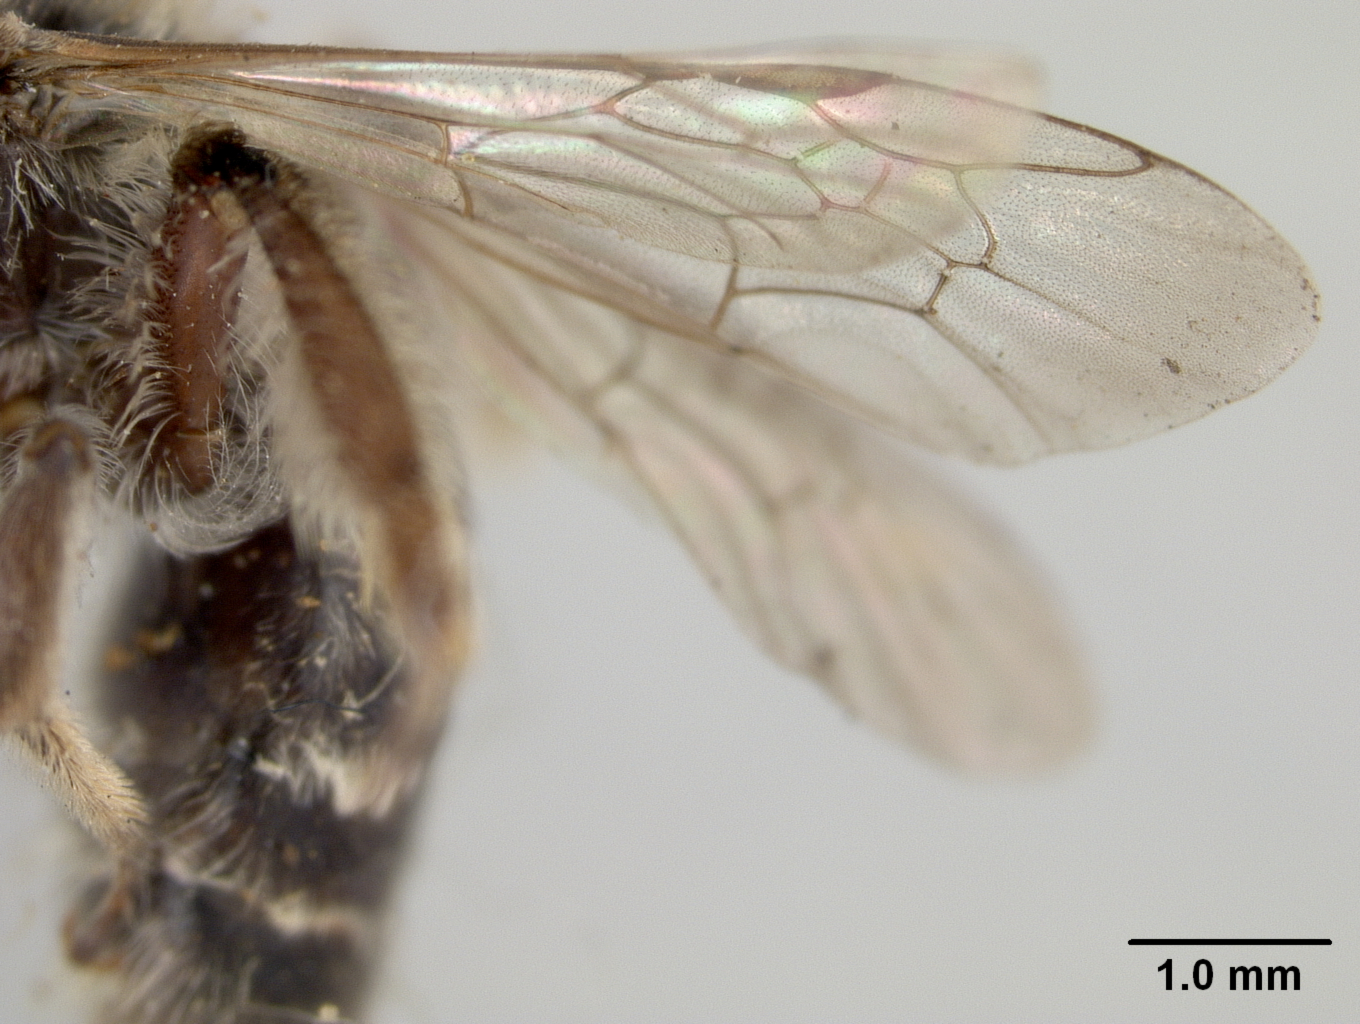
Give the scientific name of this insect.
Andrena knuthiana
